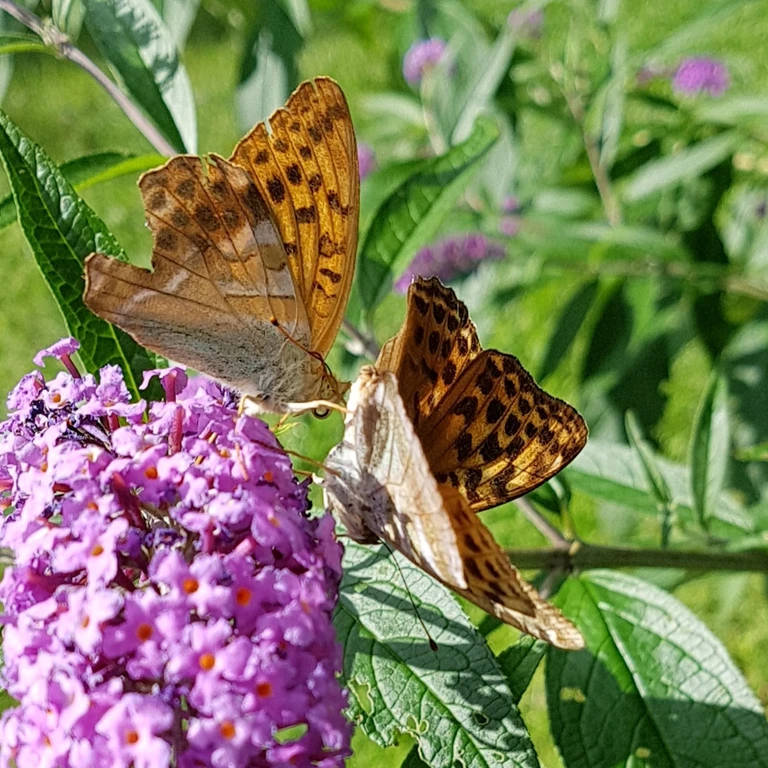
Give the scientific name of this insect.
Argynnis paphia
